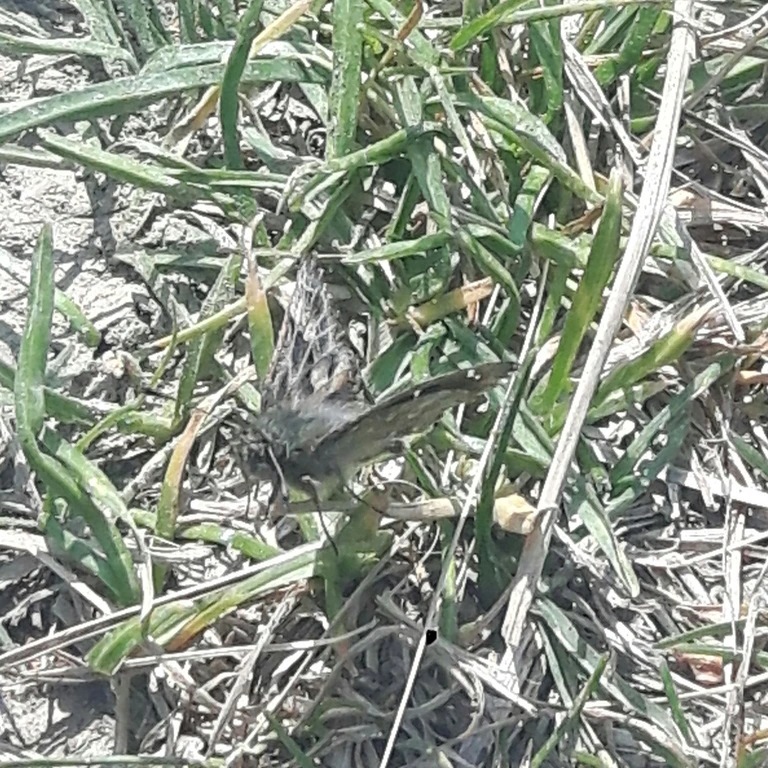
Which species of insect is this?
Carcharodus alceae
